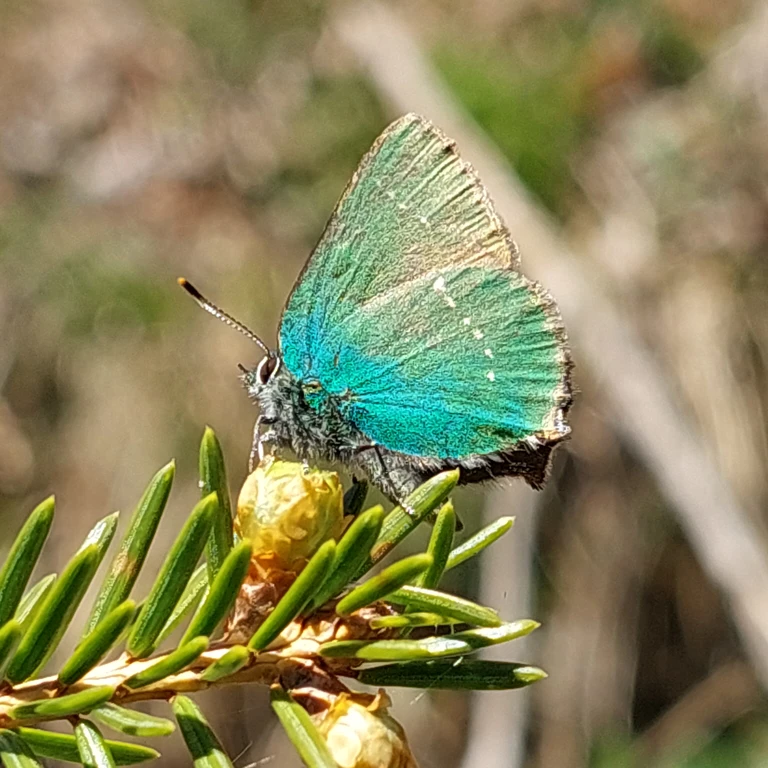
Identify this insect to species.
Callophrys rubi
